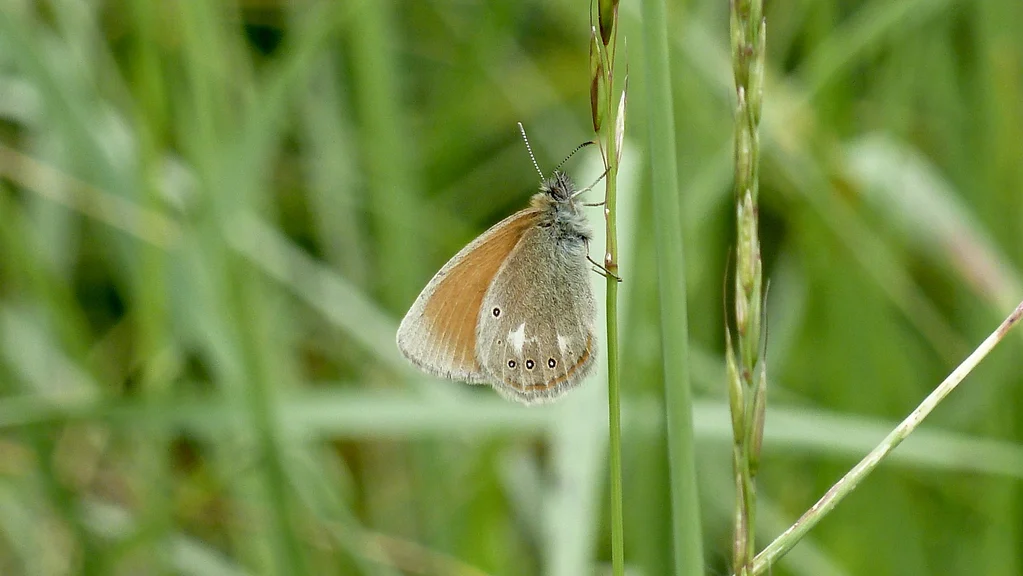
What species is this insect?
Coenonympha glycerion (also Coenonympha iphis)
